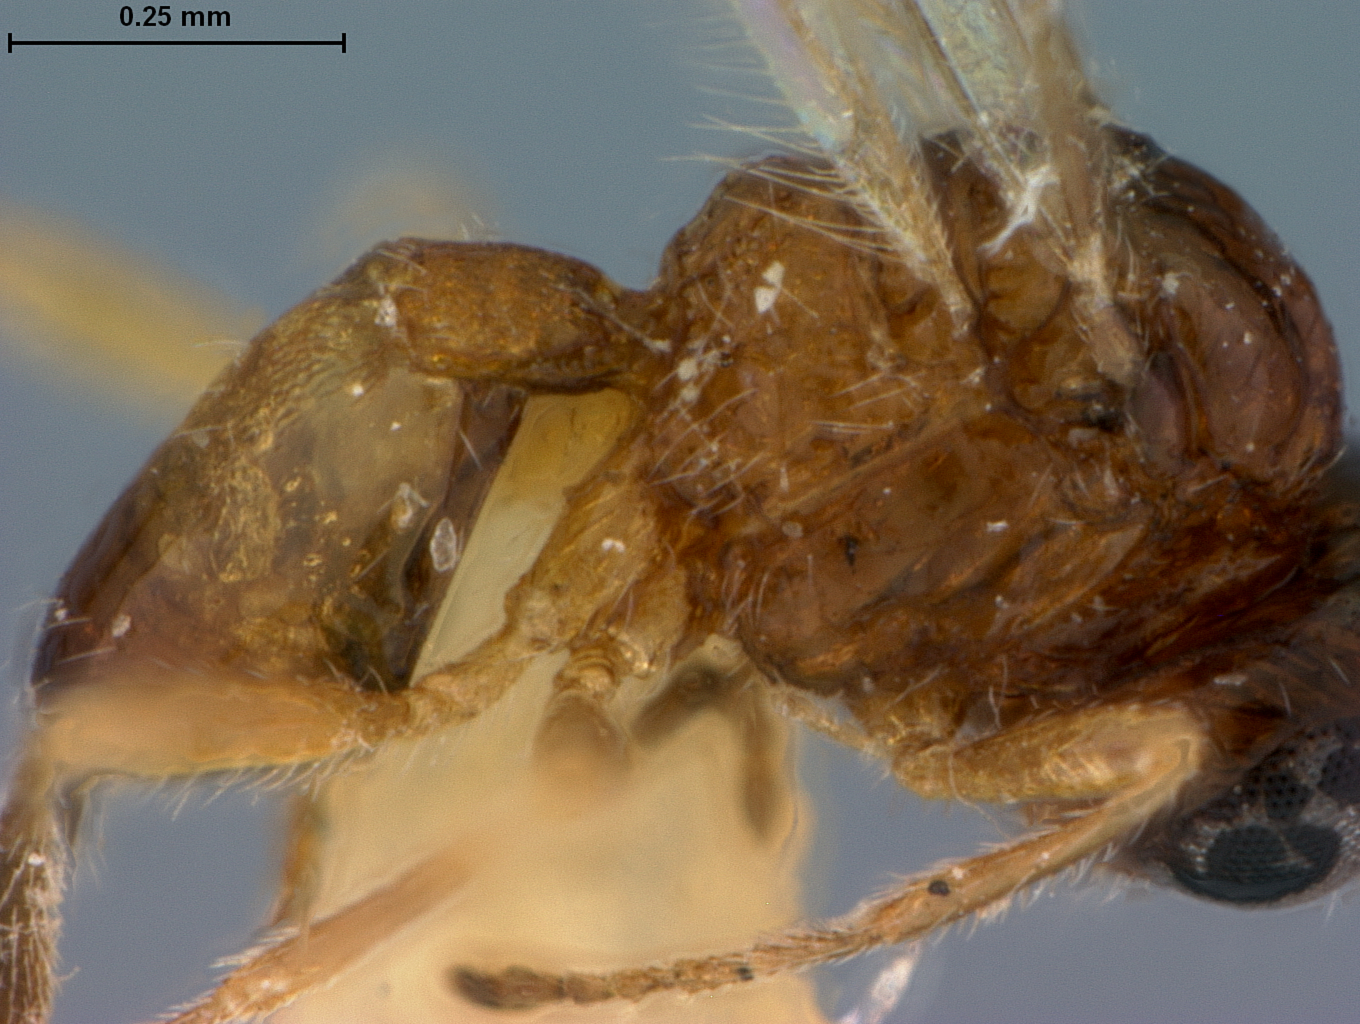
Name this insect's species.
Opius coleogaster
